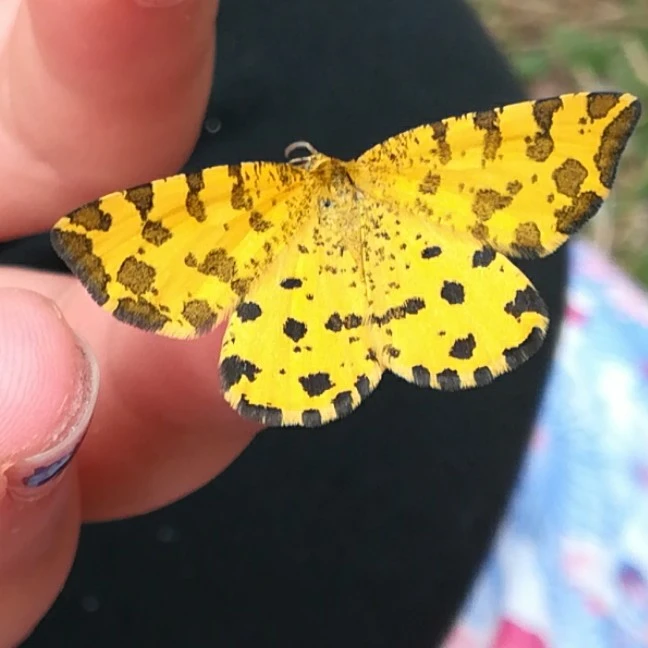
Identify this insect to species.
Pseudopanthera macularia
